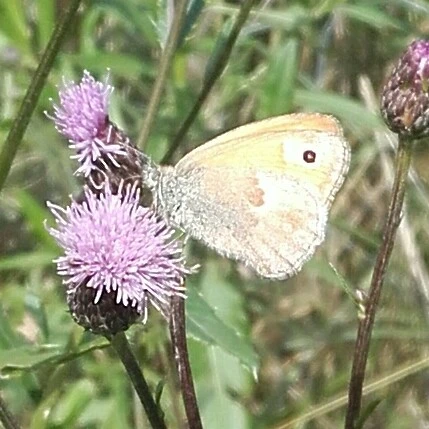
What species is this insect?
Coenonympha pamphilus
